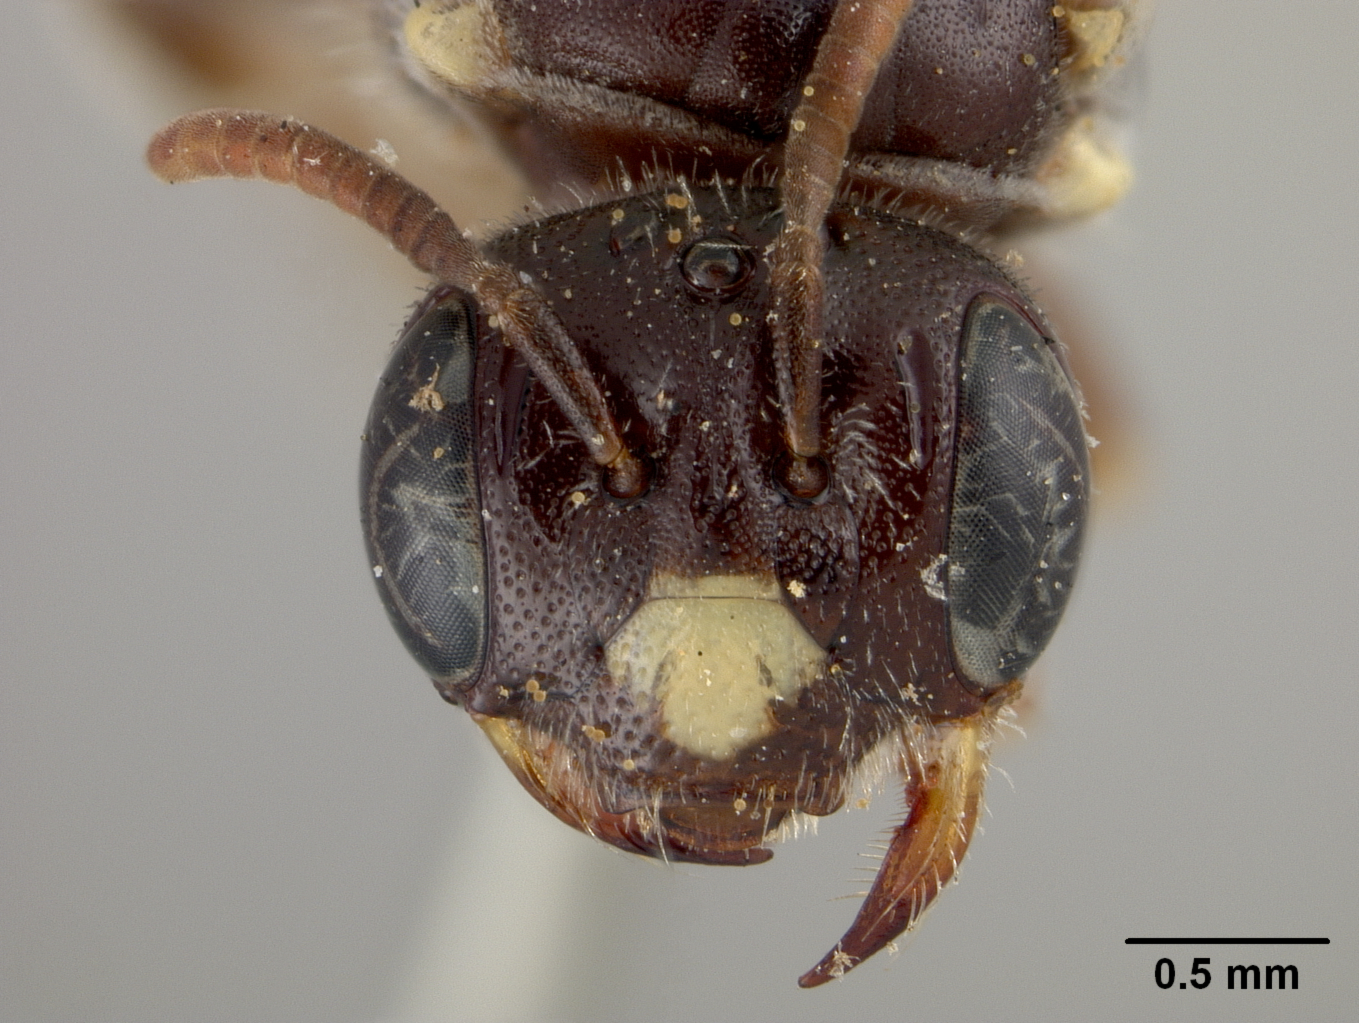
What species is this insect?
Protandrena heteromorpha
